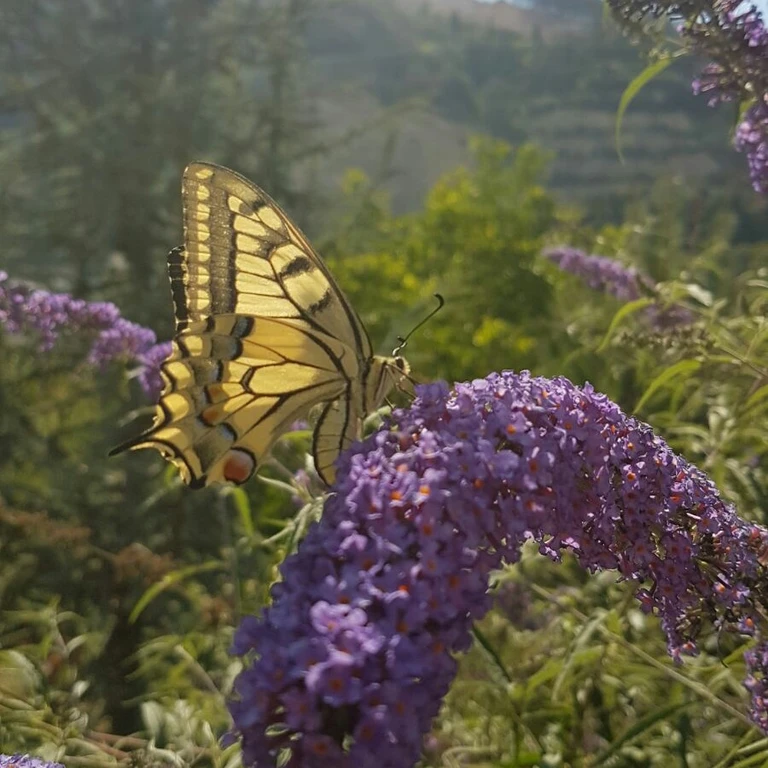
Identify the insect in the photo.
Papilio machaon
